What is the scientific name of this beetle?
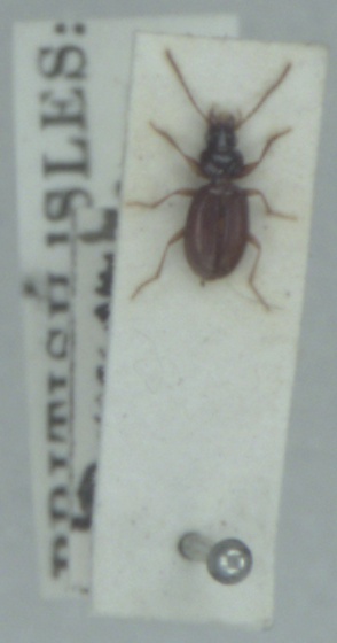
Epaphius secalis
